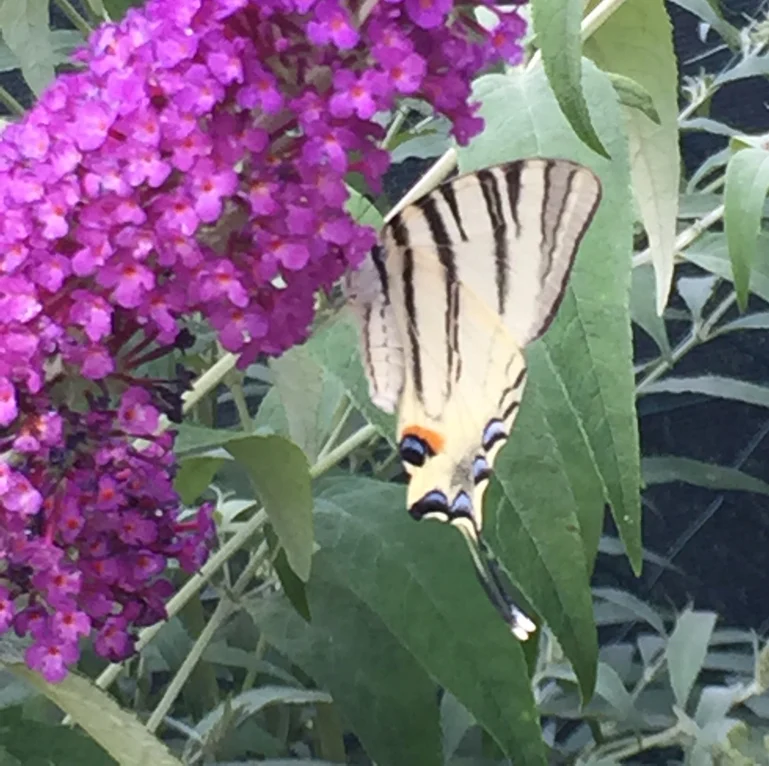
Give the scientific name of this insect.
Iphiclides podalirius
